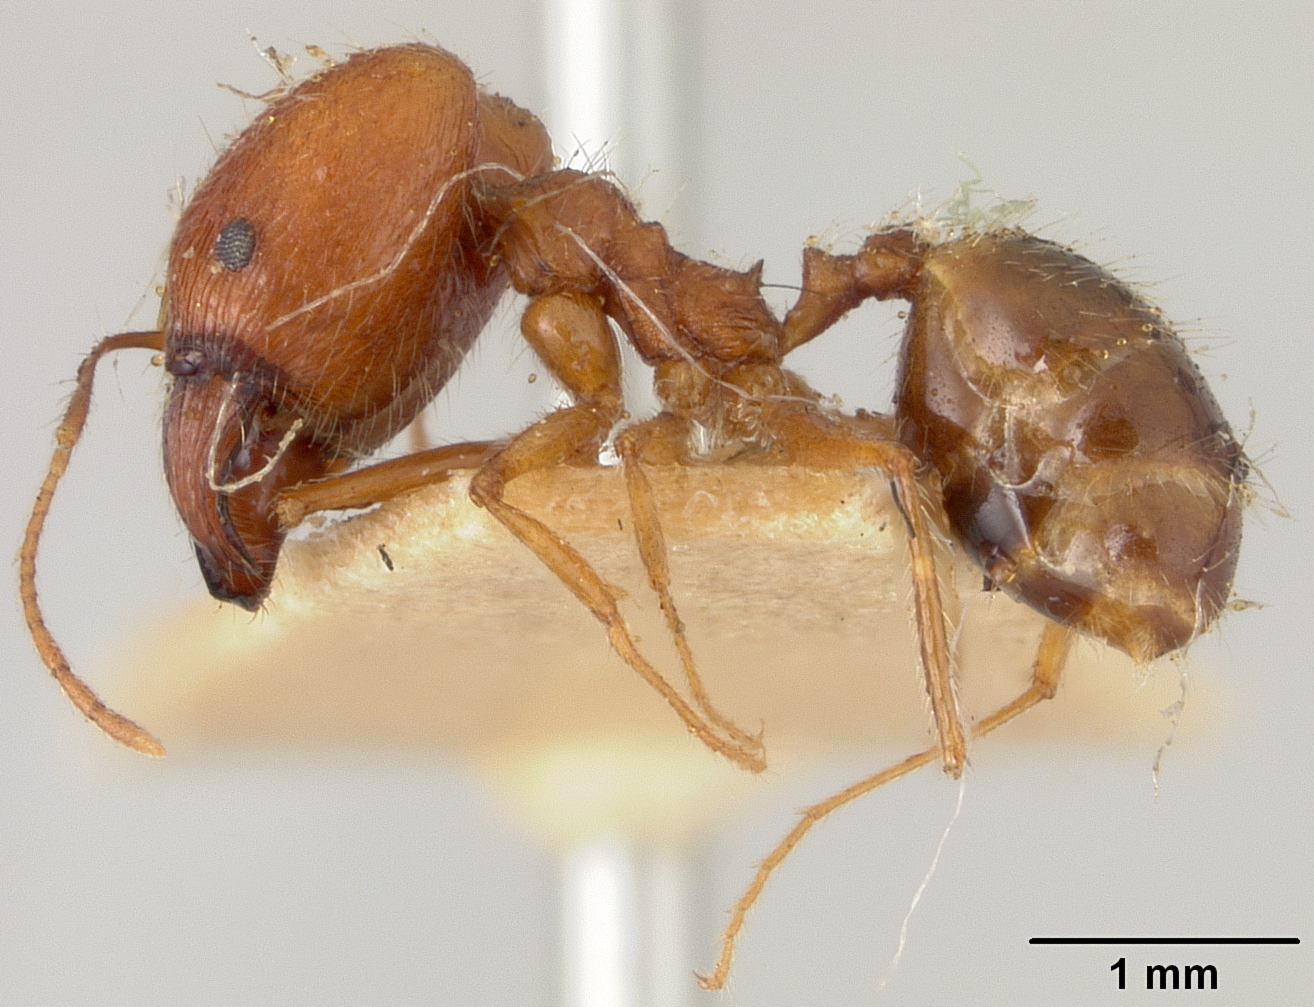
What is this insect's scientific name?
Pheidole escherichii
